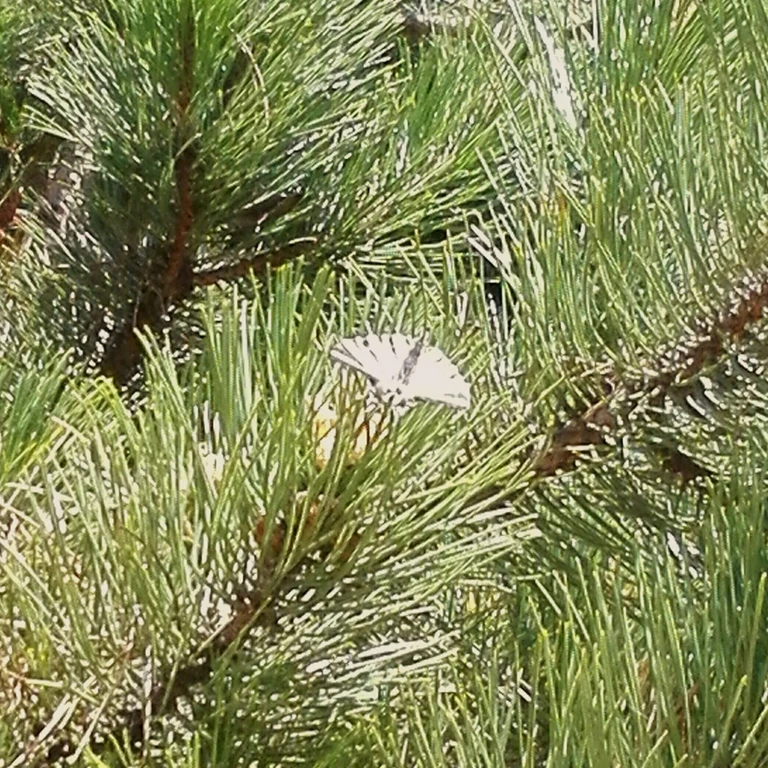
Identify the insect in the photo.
Iphiclides podalirius
